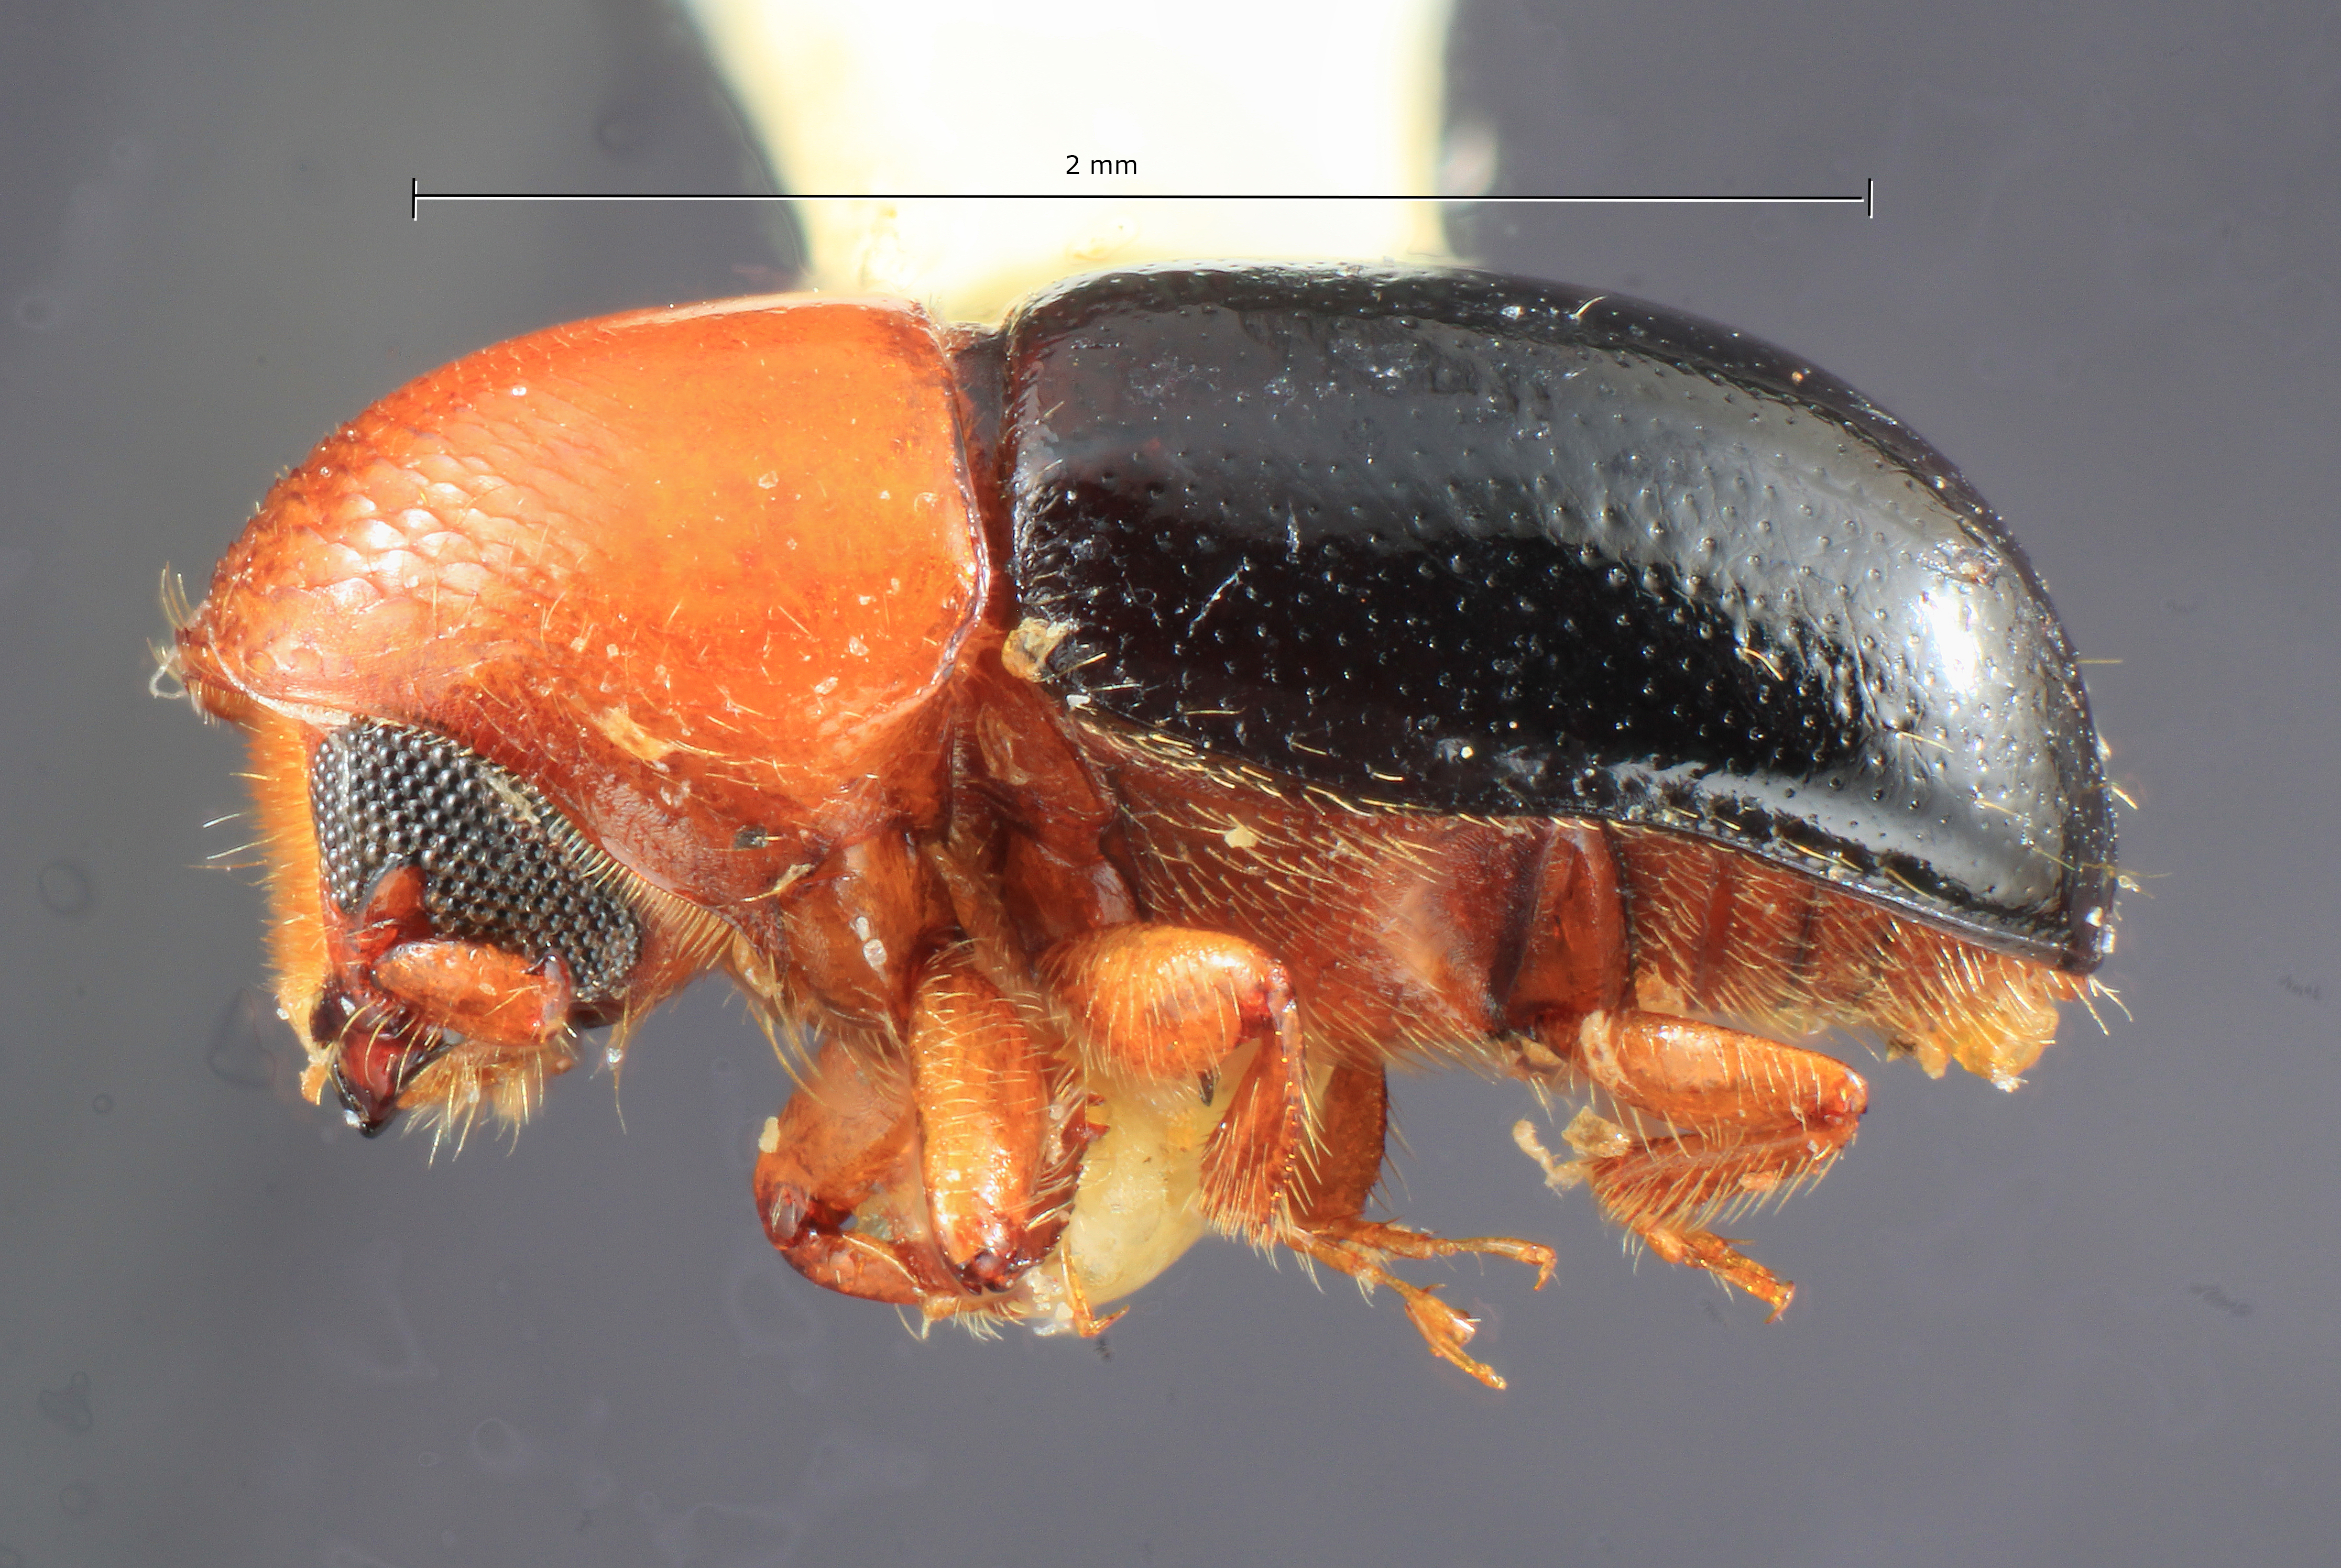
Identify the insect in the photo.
Corthylus rubricollis
